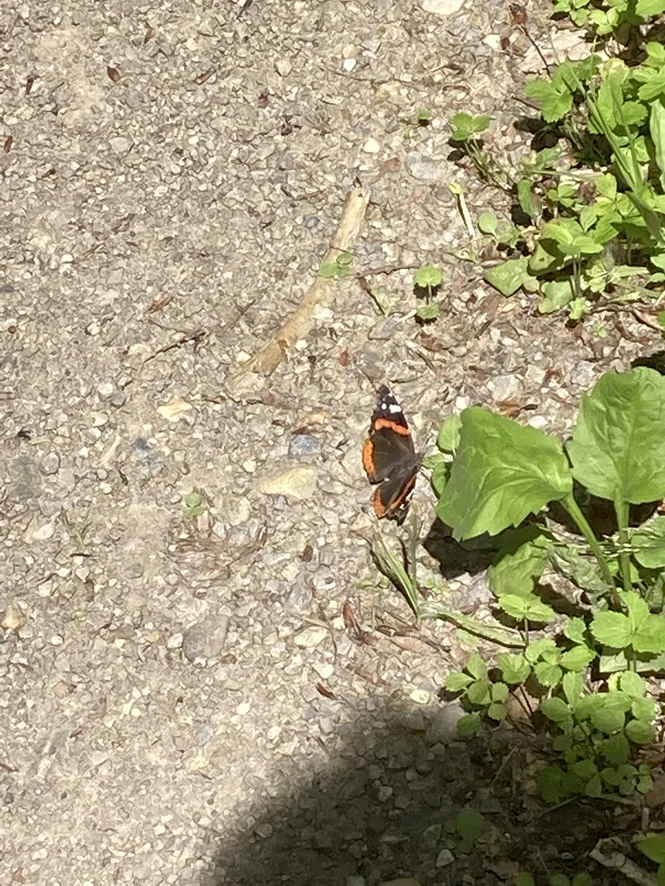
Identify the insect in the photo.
Vanessa atalanta
